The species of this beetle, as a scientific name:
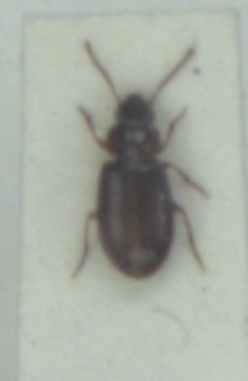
Bradycellus ruficollis
